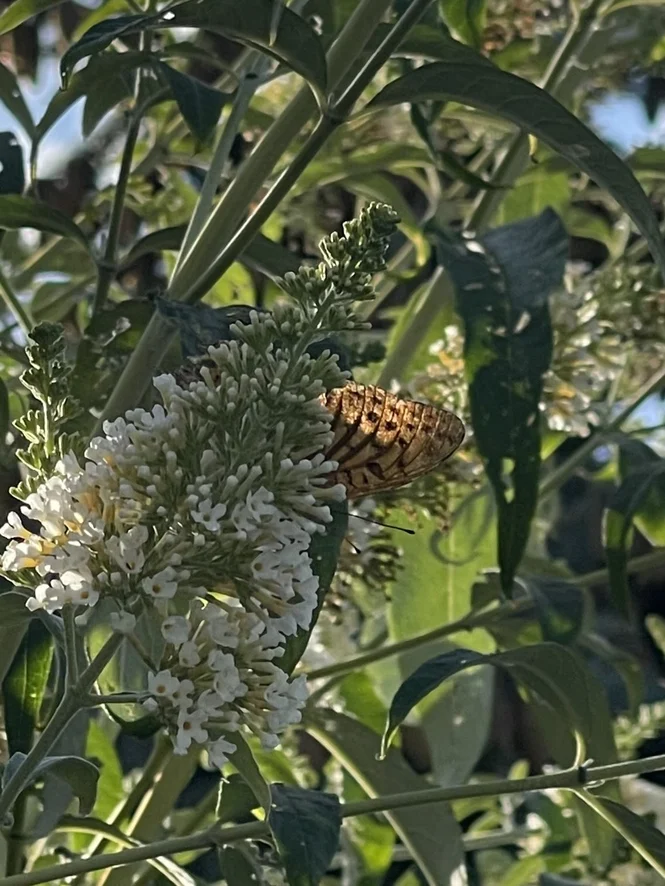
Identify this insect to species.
Argynnis paphia
